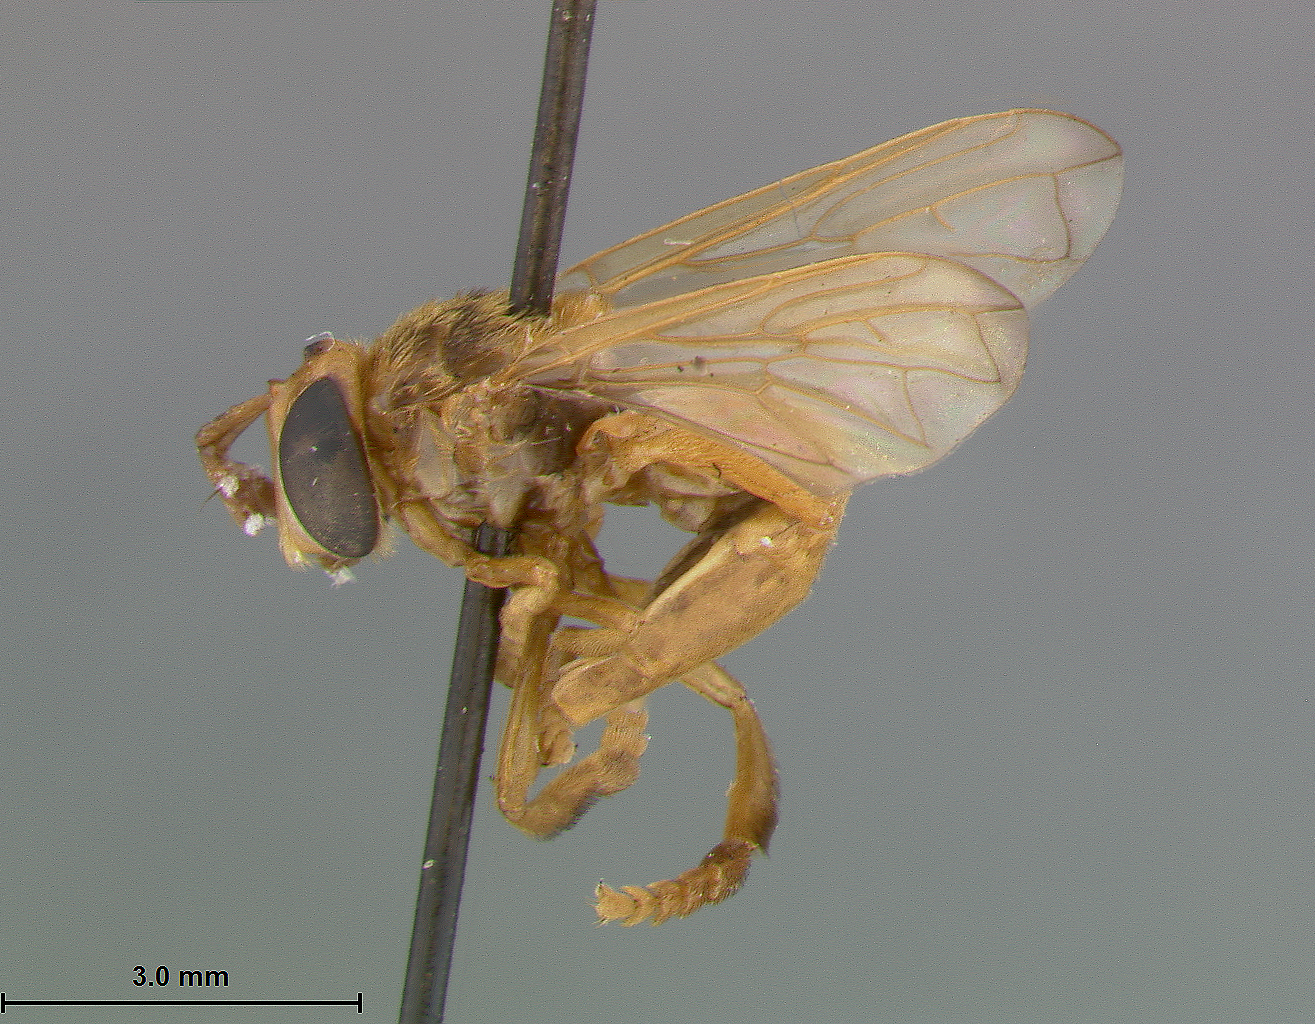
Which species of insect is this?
Microdon wheeleri
